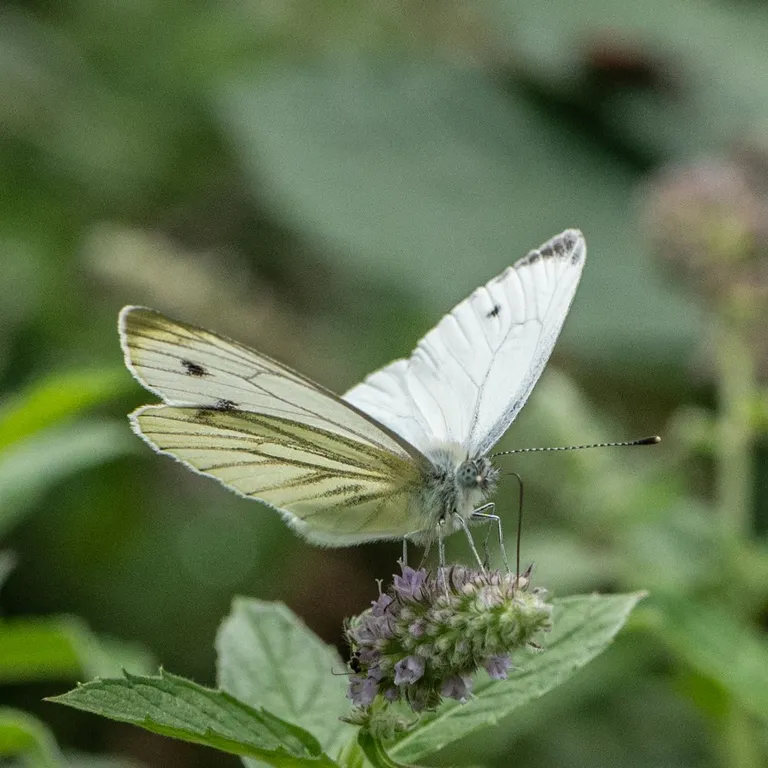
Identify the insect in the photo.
Pieris napi
